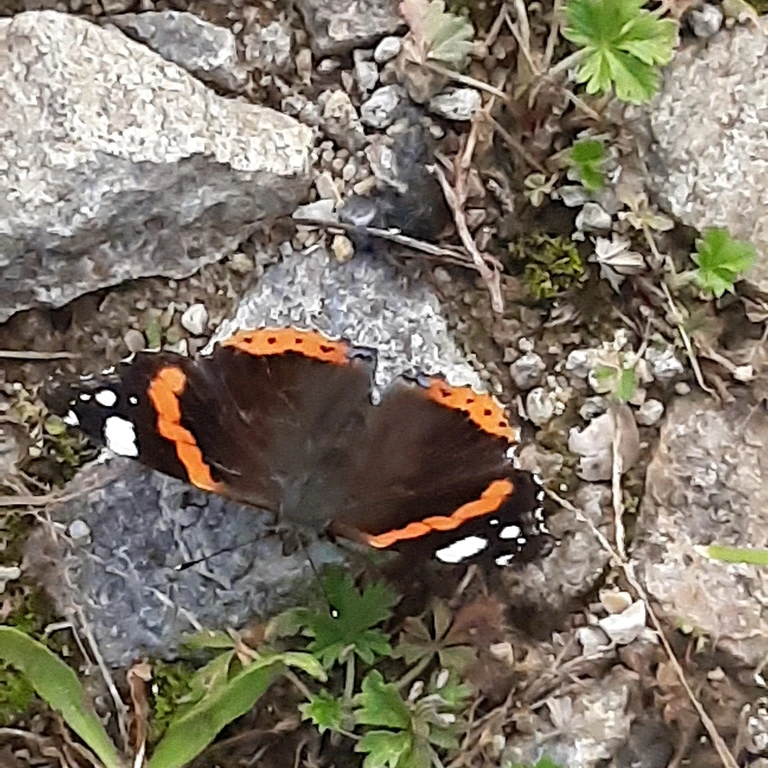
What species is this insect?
Vanessa atalanta
